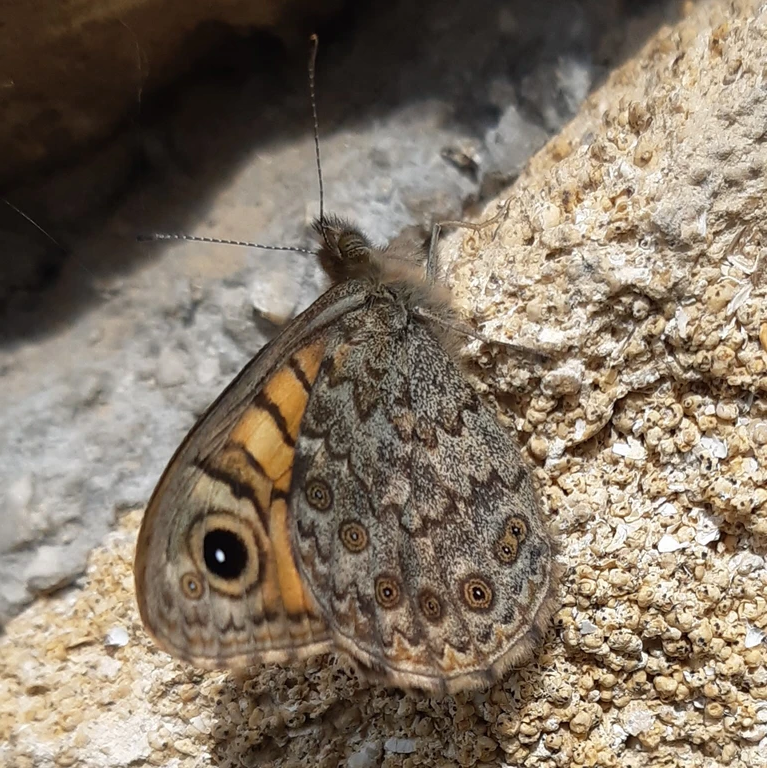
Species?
Lasiommata megera (also Pararge megera)
